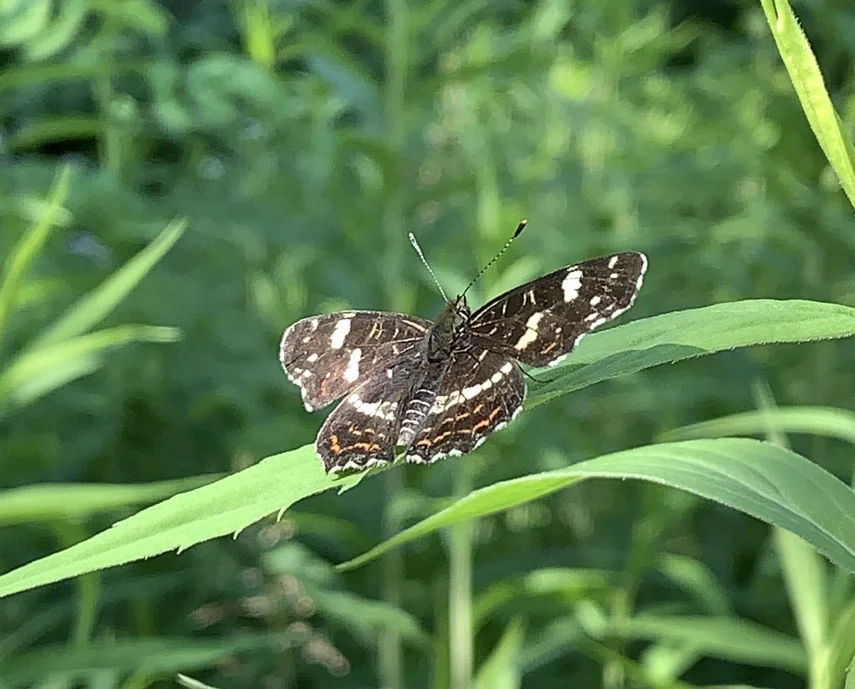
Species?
Araschnia levana
